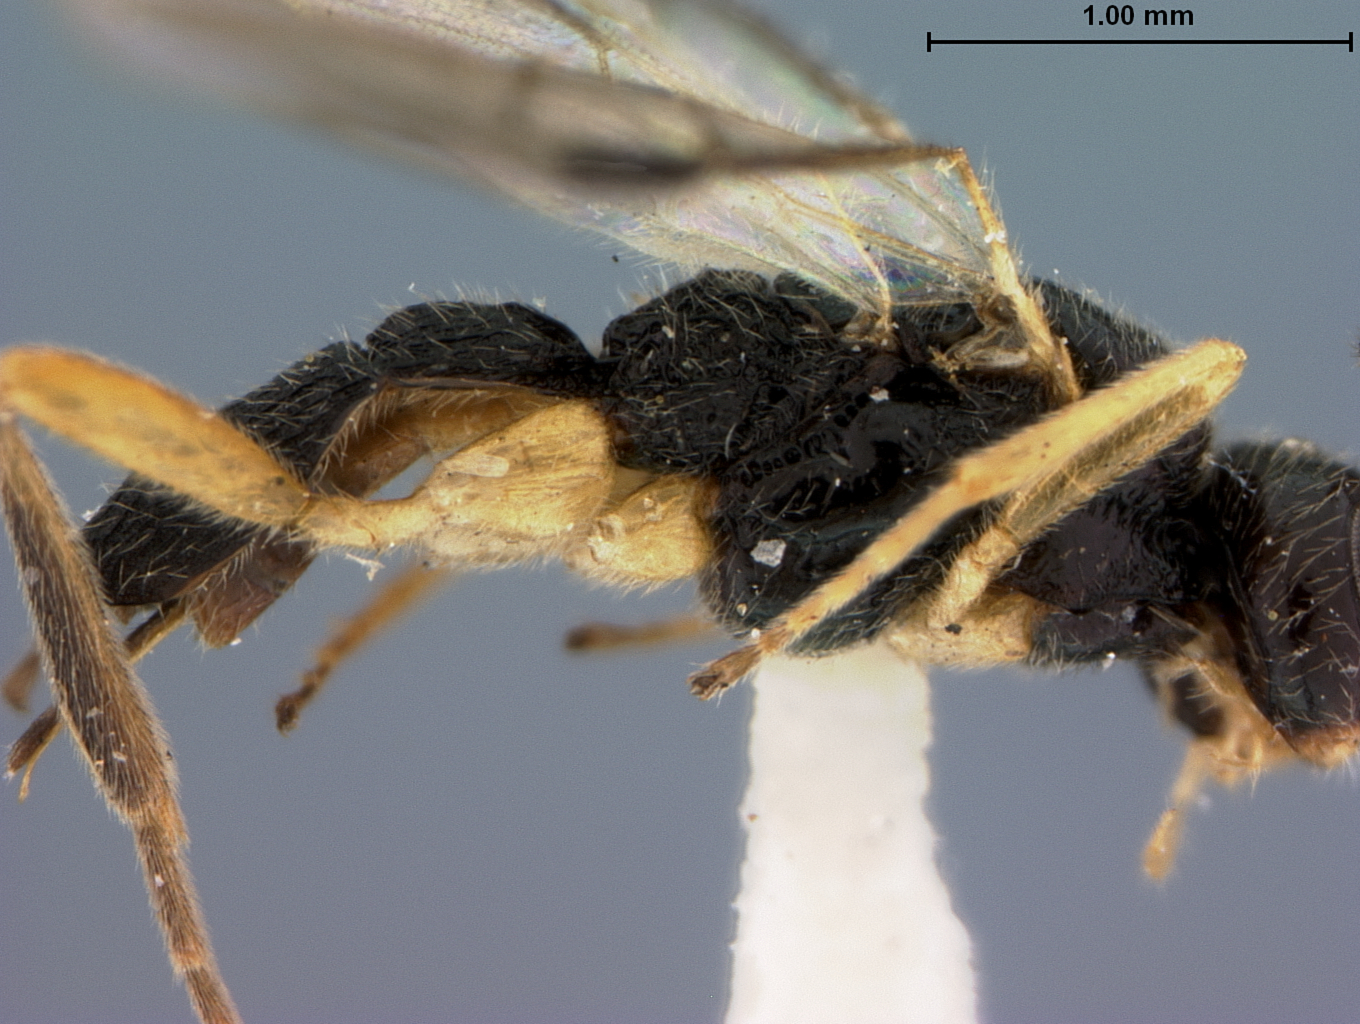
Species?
Aliolus marginatus
